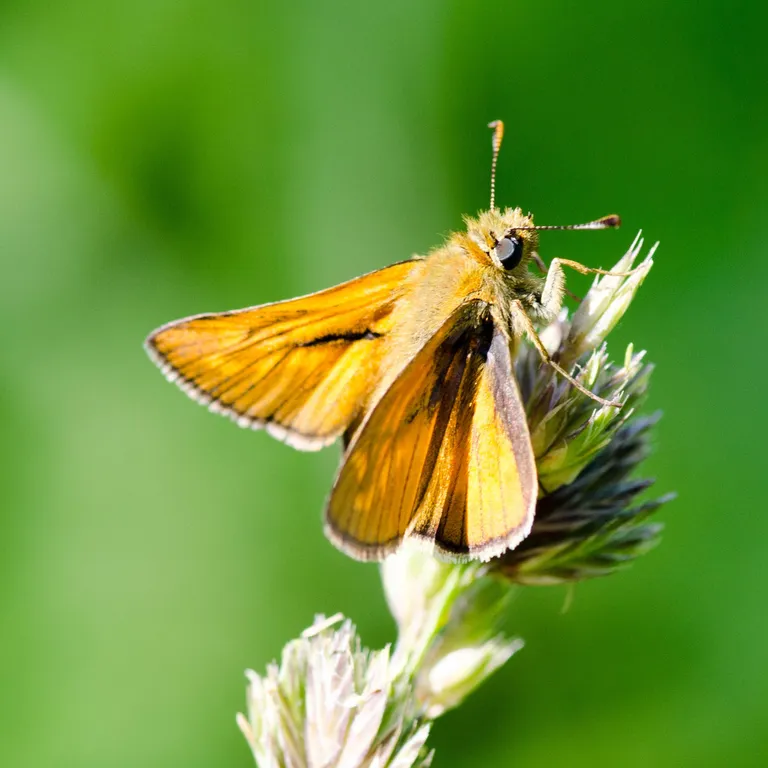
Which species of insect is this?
Ochlodes sylvanus (also Ochlodes venata)
